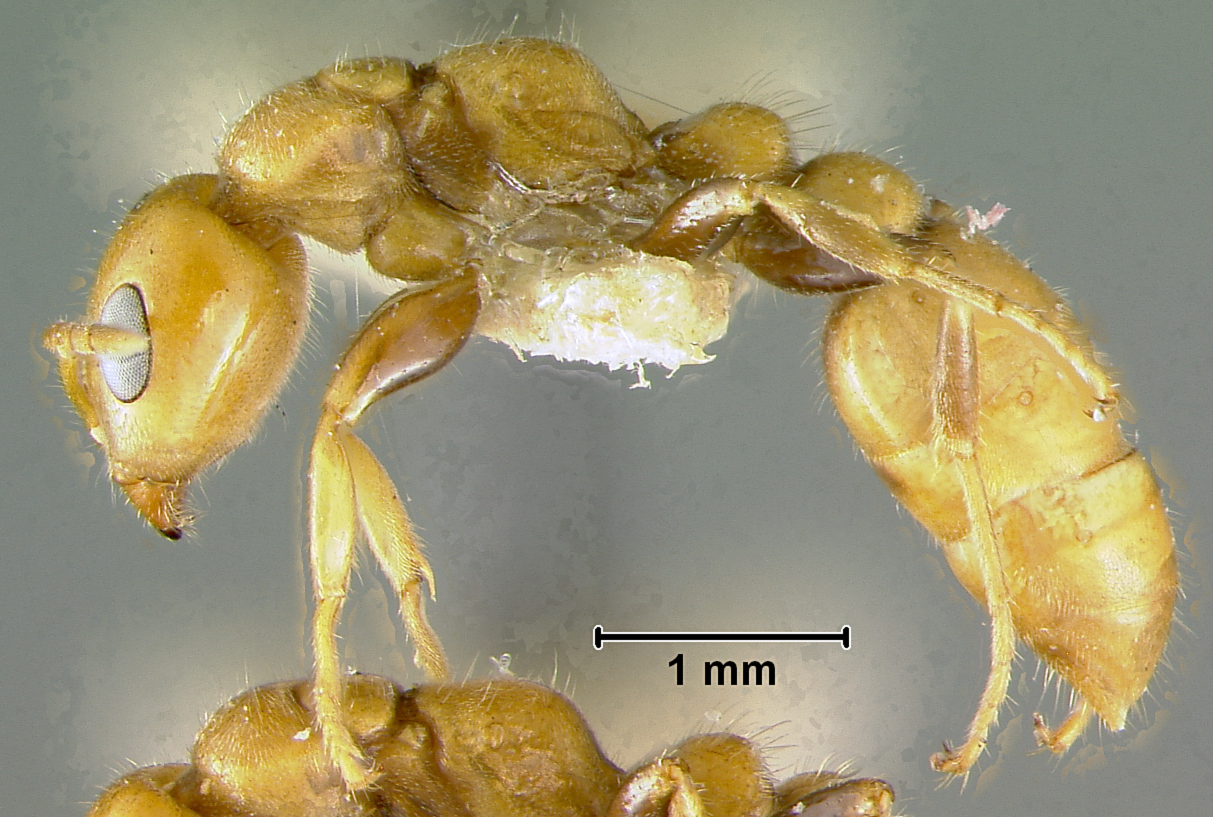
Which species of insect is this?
Pseudomyrma damnosa
